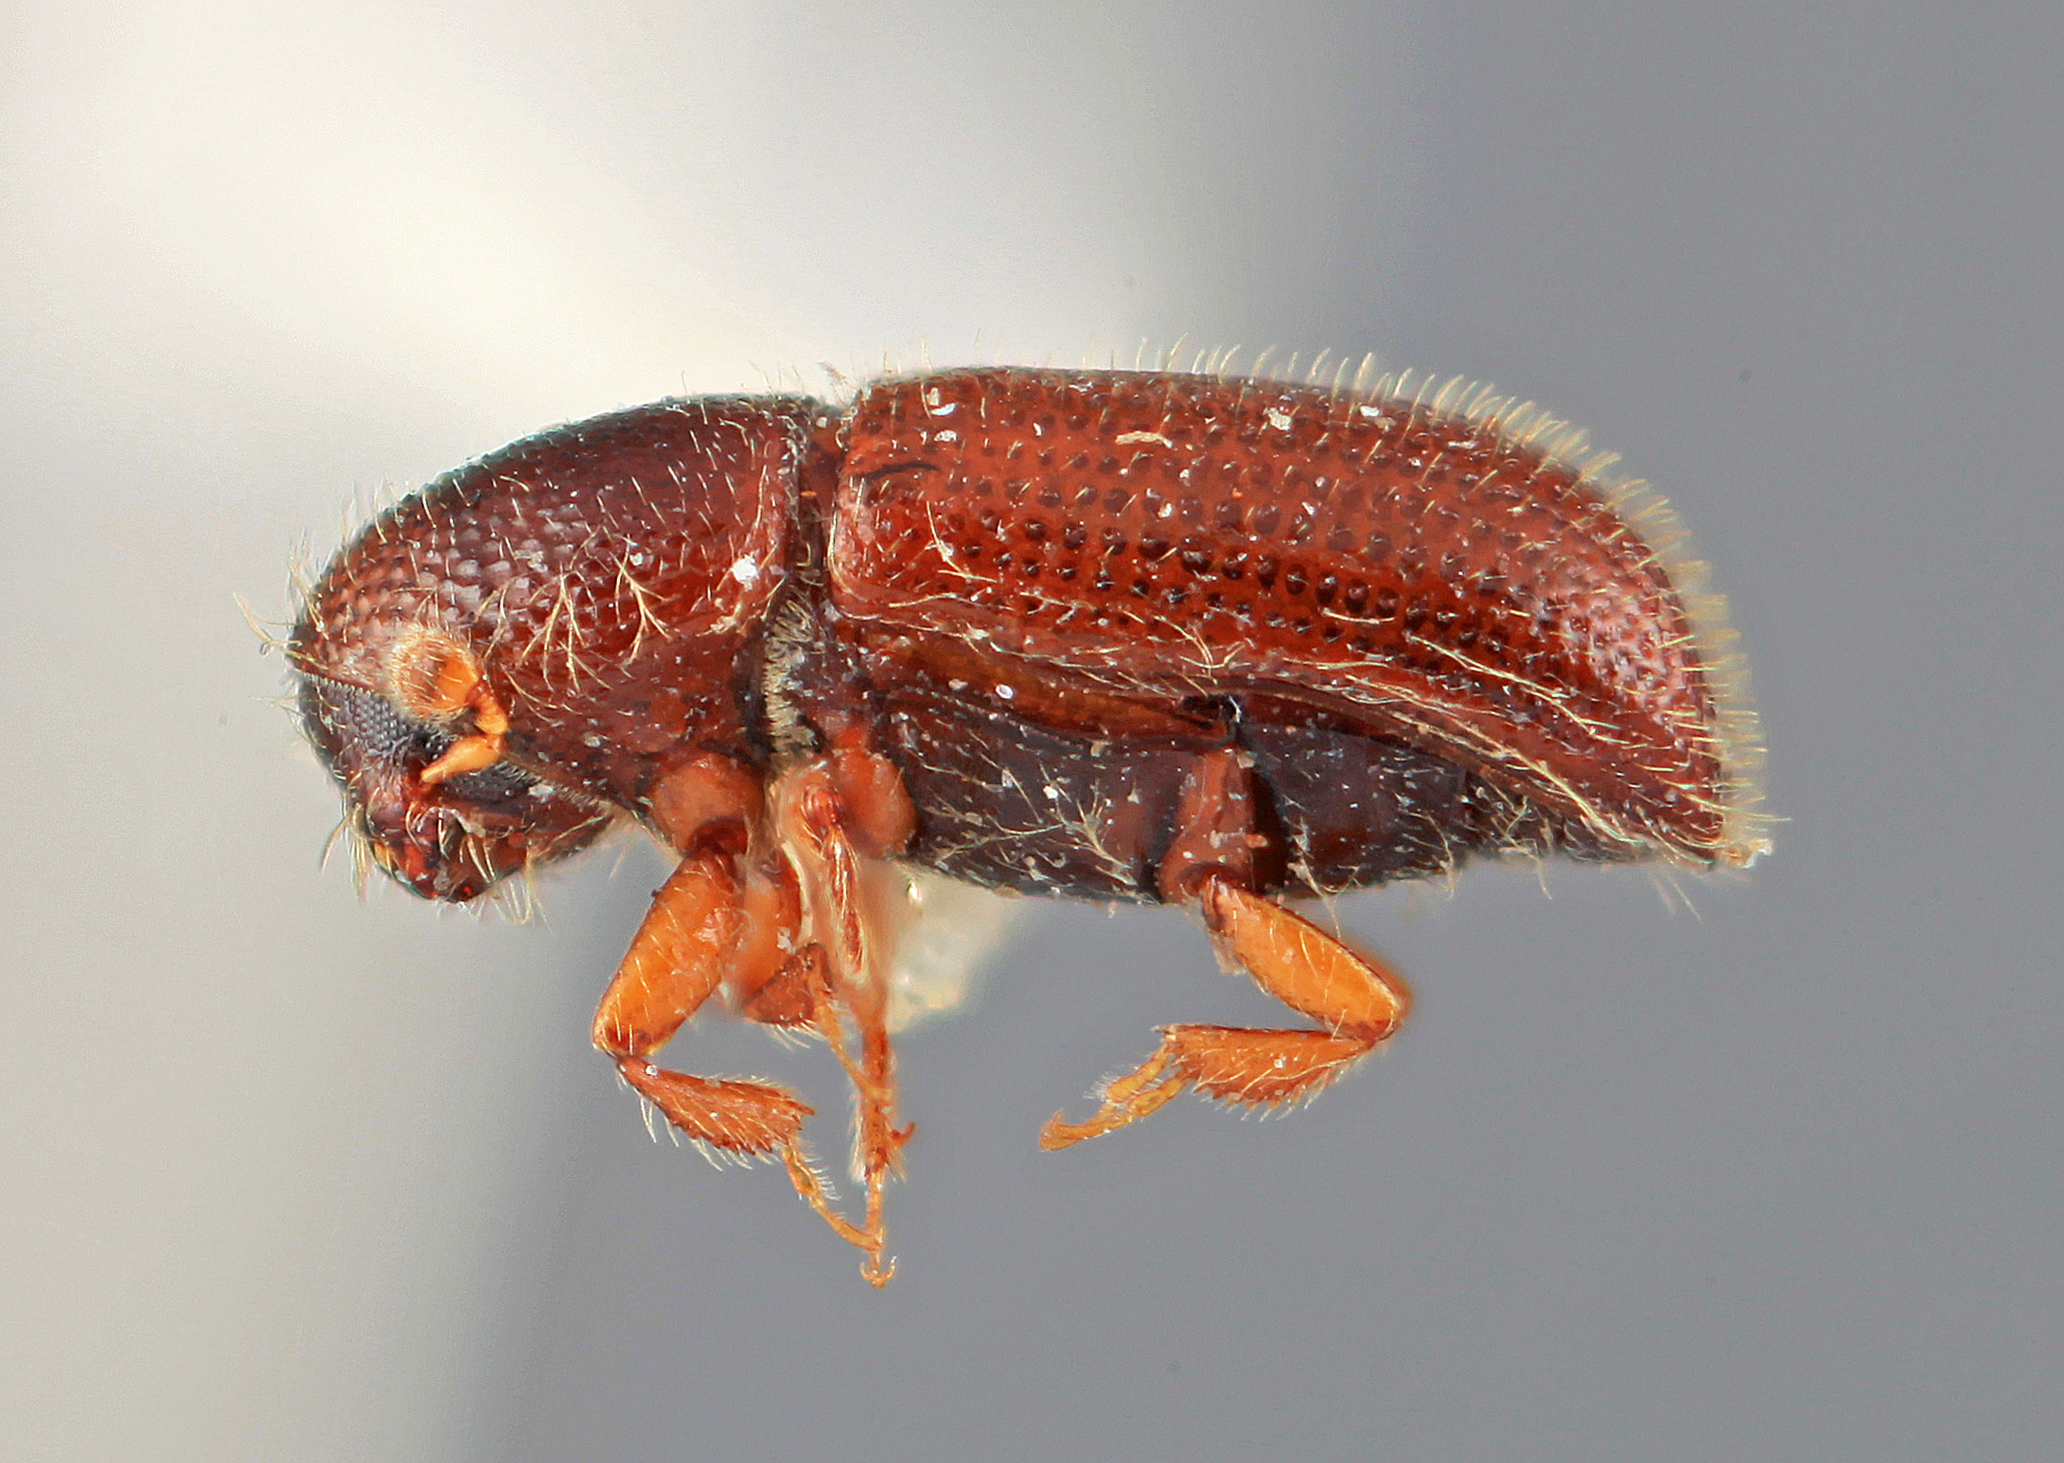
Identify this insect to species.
Dendrocranulus modus
